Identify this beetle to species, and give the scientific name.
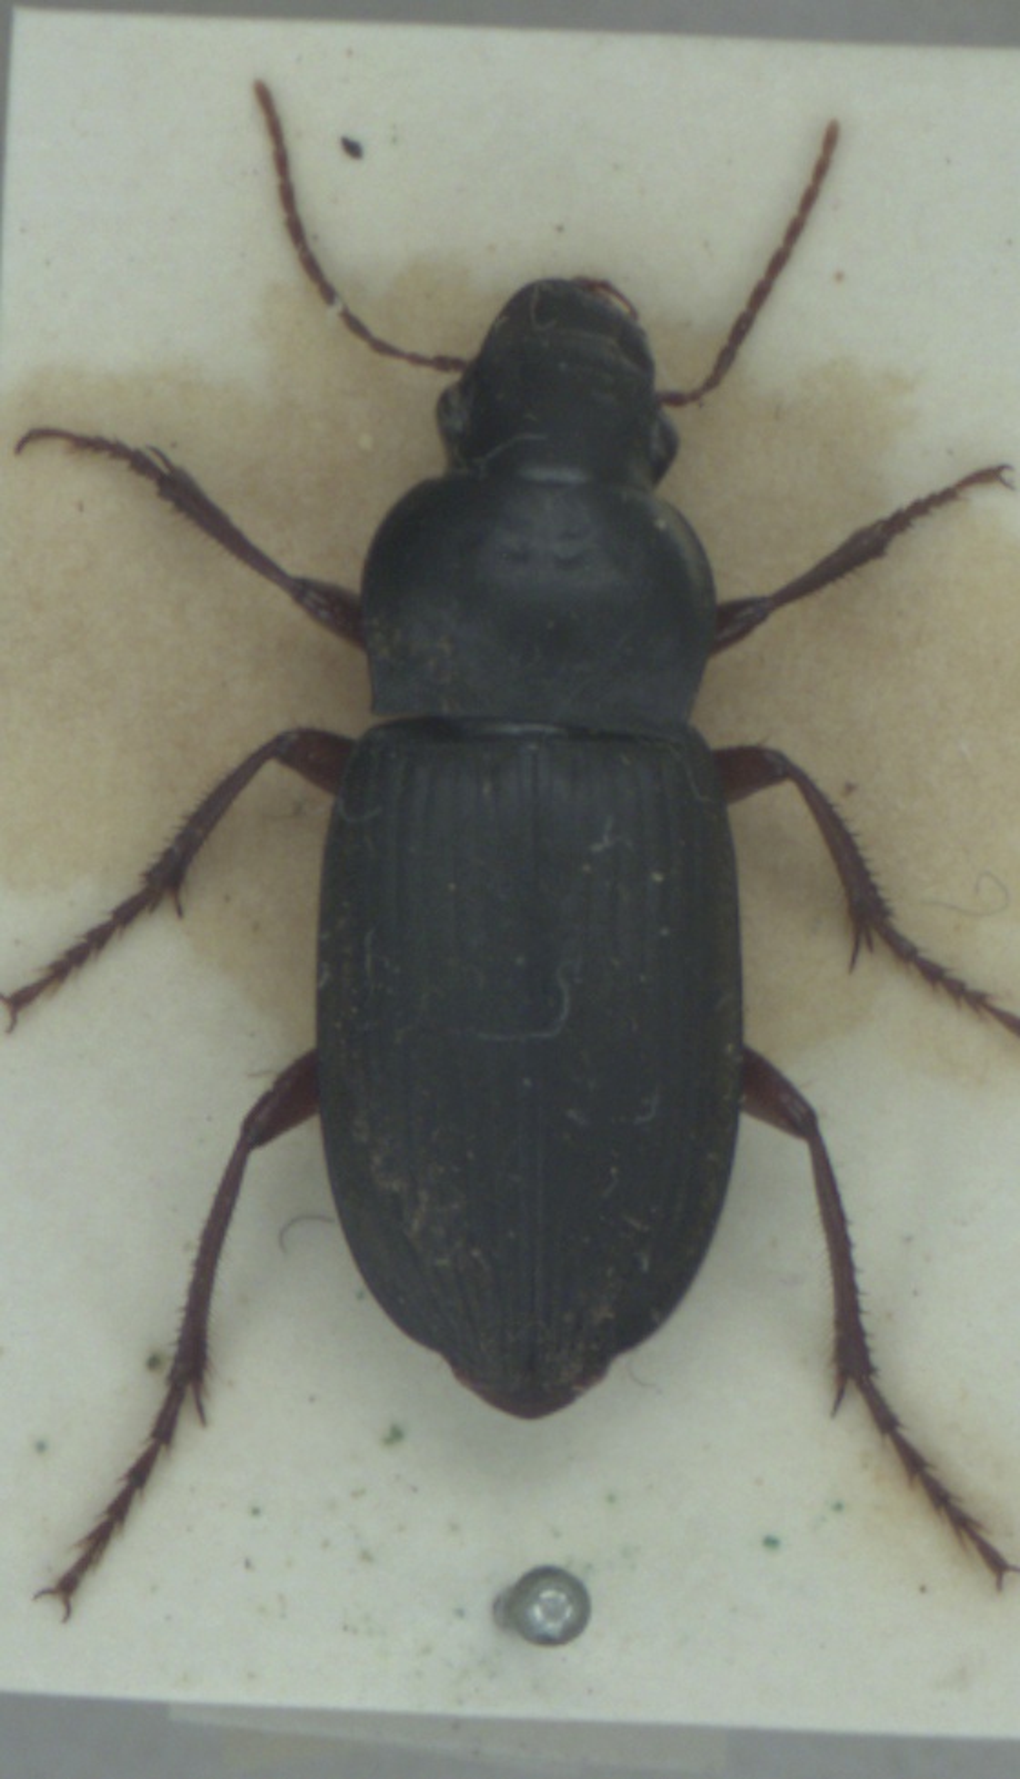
Harpalus rufipes
